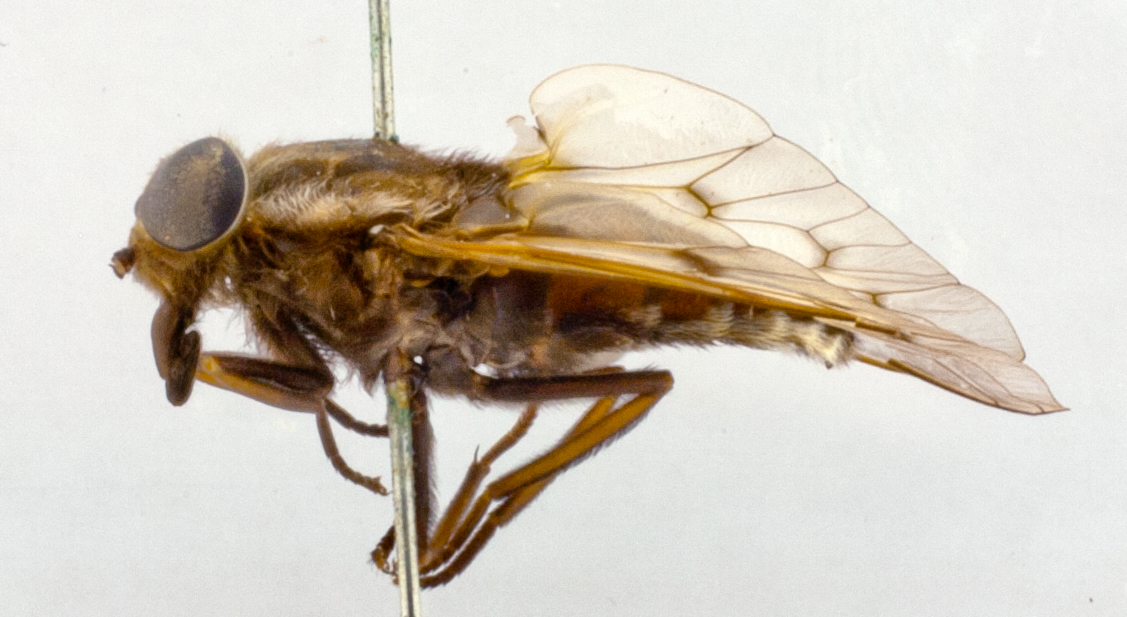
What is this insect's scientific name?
Dicladocera finitima (also Agkistrocerus finitimus)
